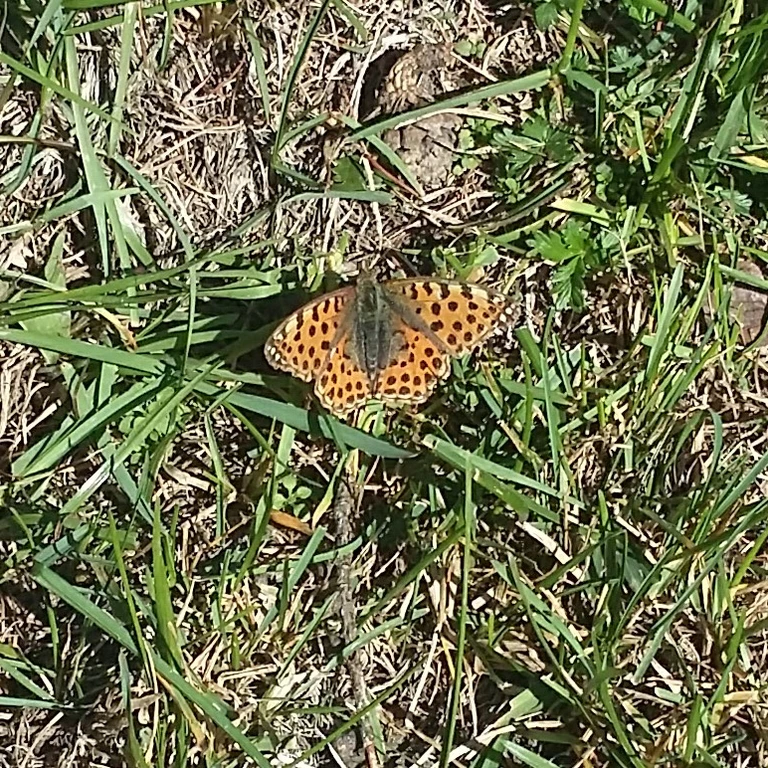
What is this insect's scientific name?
Issoria lathonia
